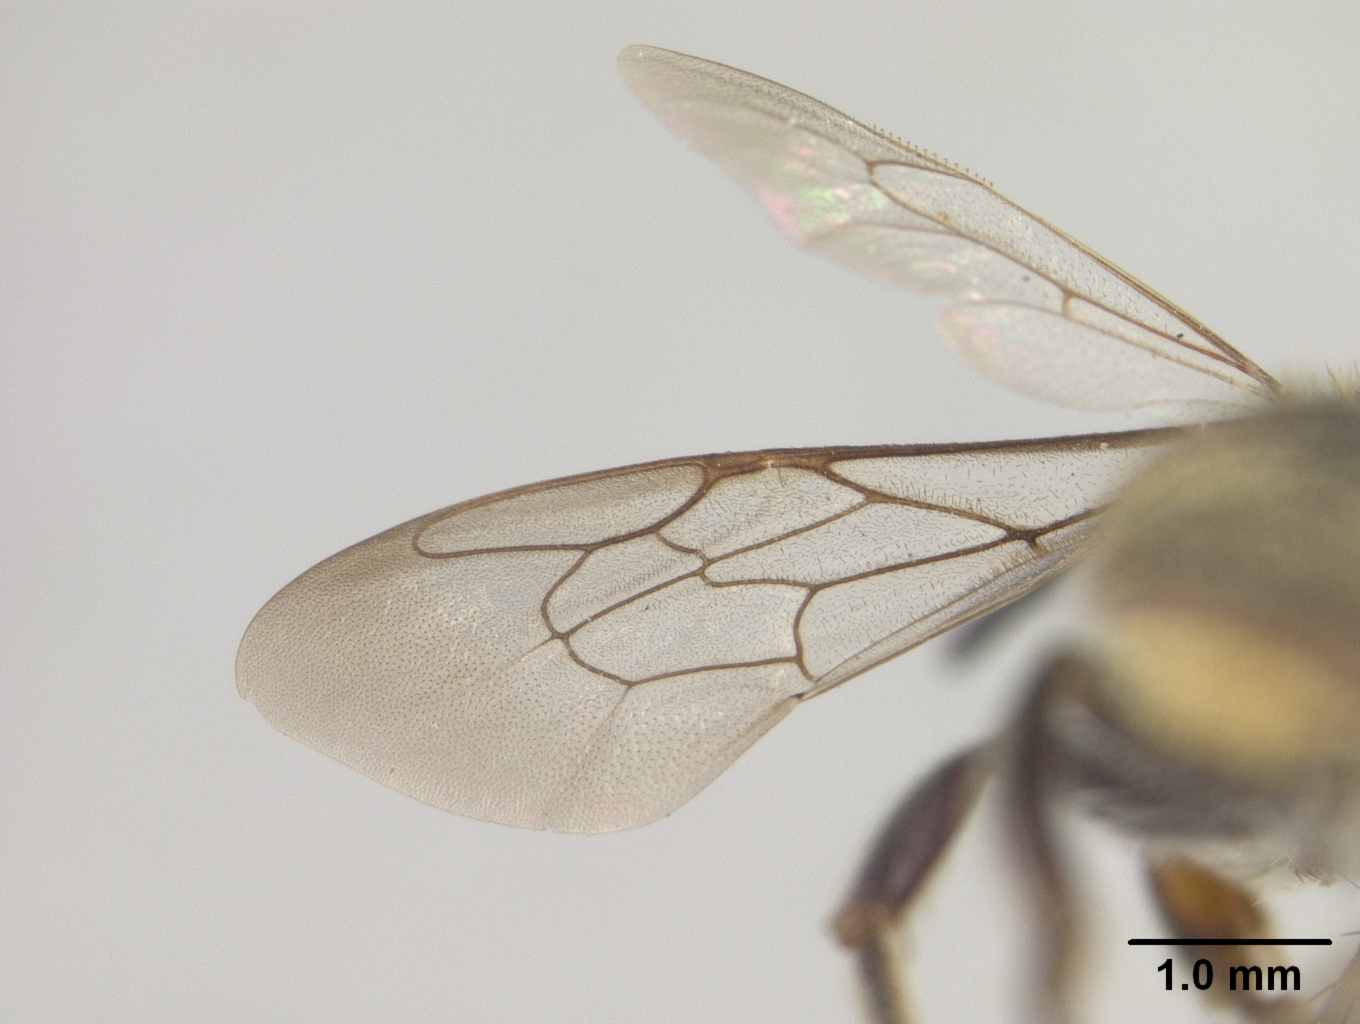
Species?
Megachile beniensis
